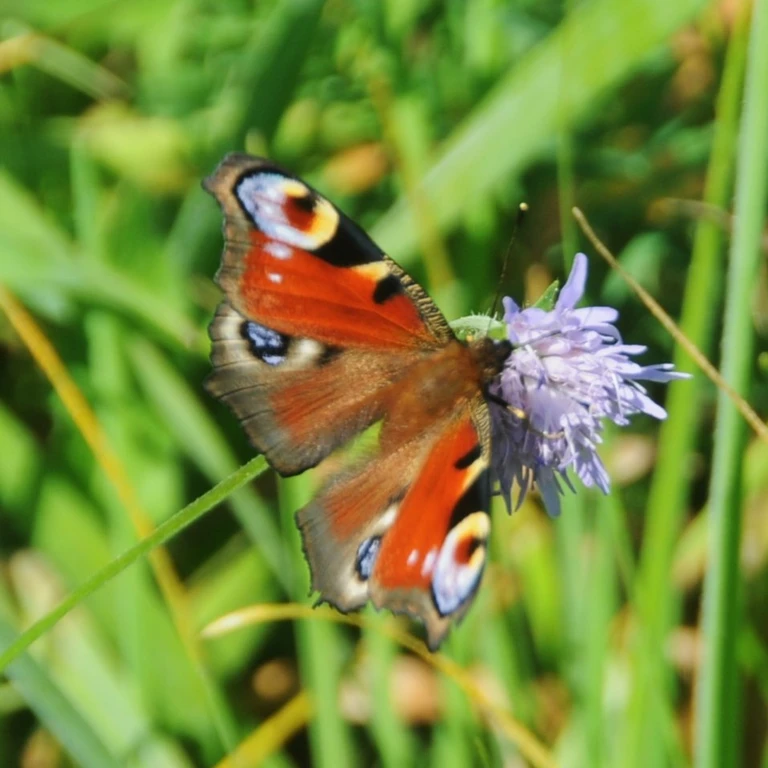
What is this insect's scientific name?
Aglais io
